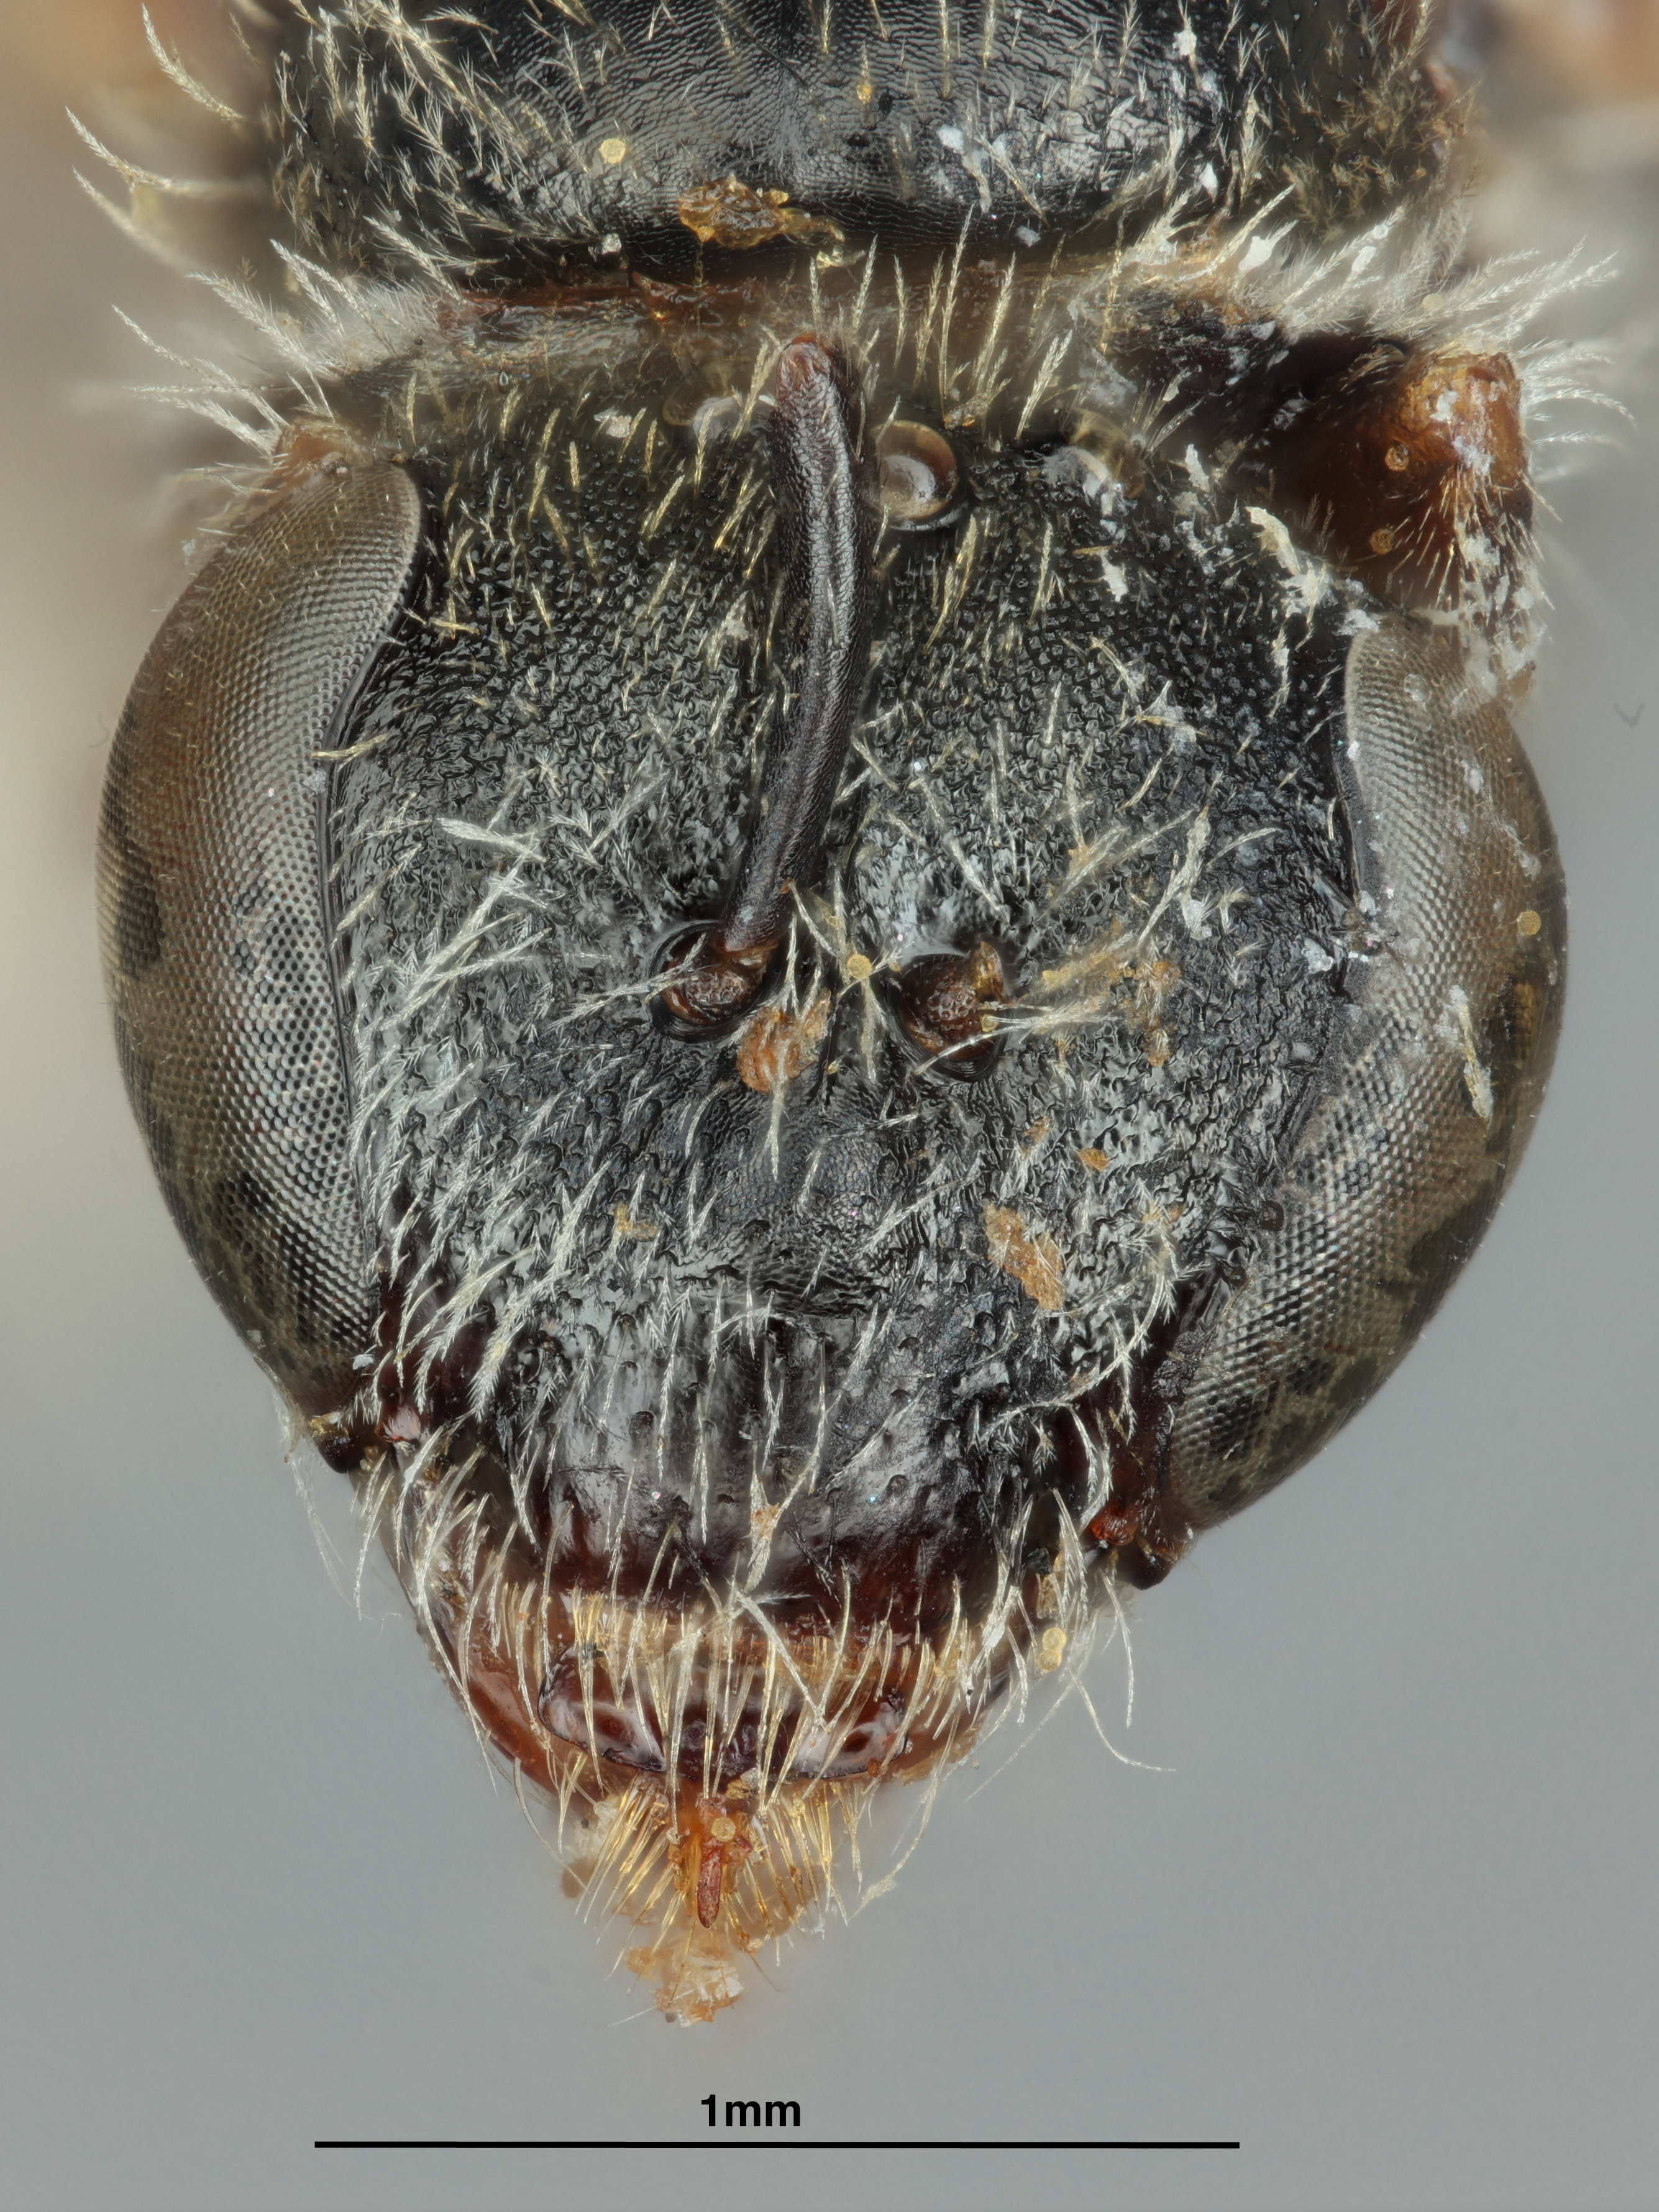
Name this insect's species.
Halictus semipolitus
